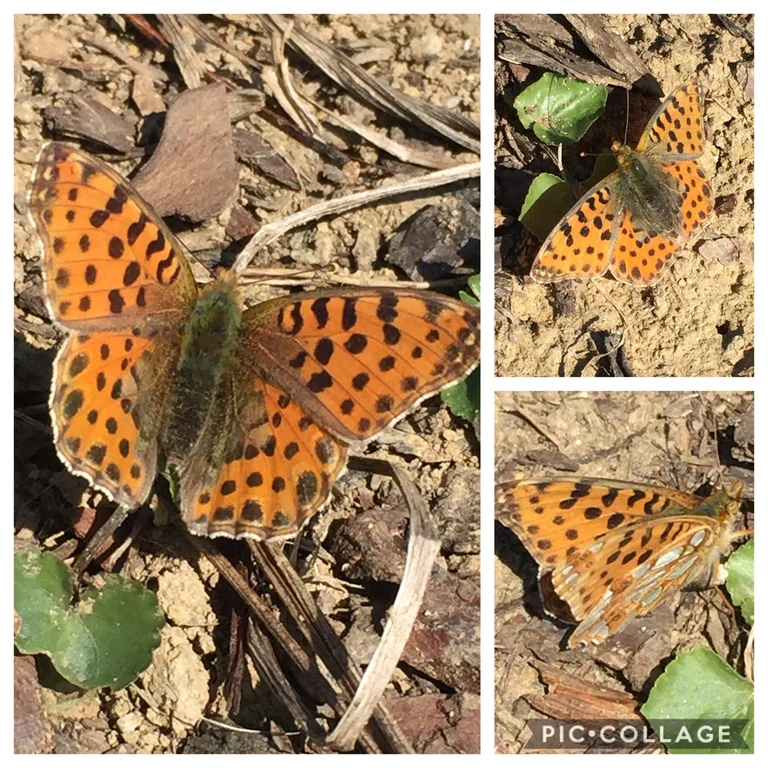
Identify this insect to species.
Issoria lathonia
